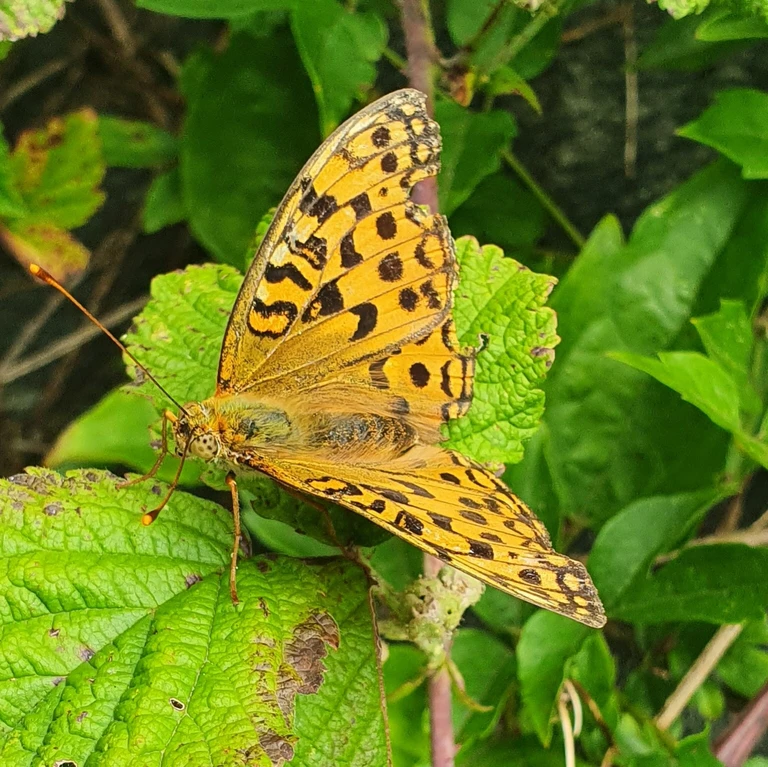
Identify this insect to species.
Fabriciana adippe
